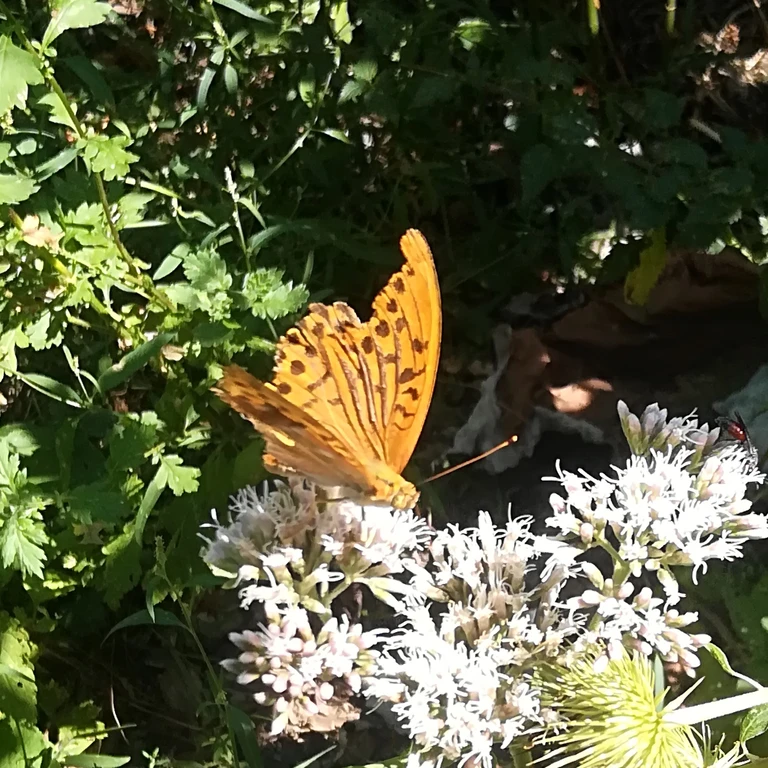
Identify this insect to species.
Argynnis paphia
